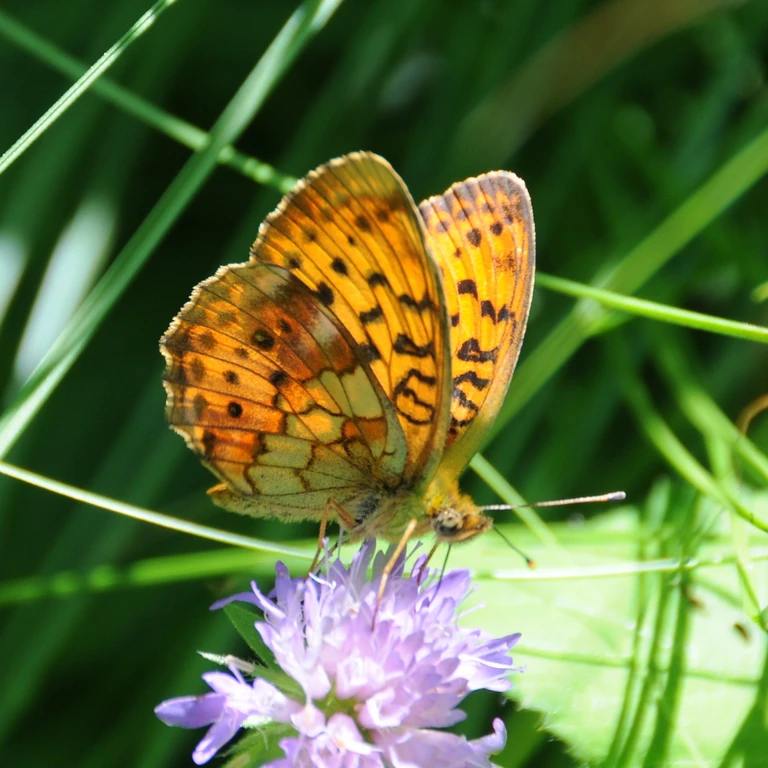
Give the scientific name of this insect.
Brenthis daphne
